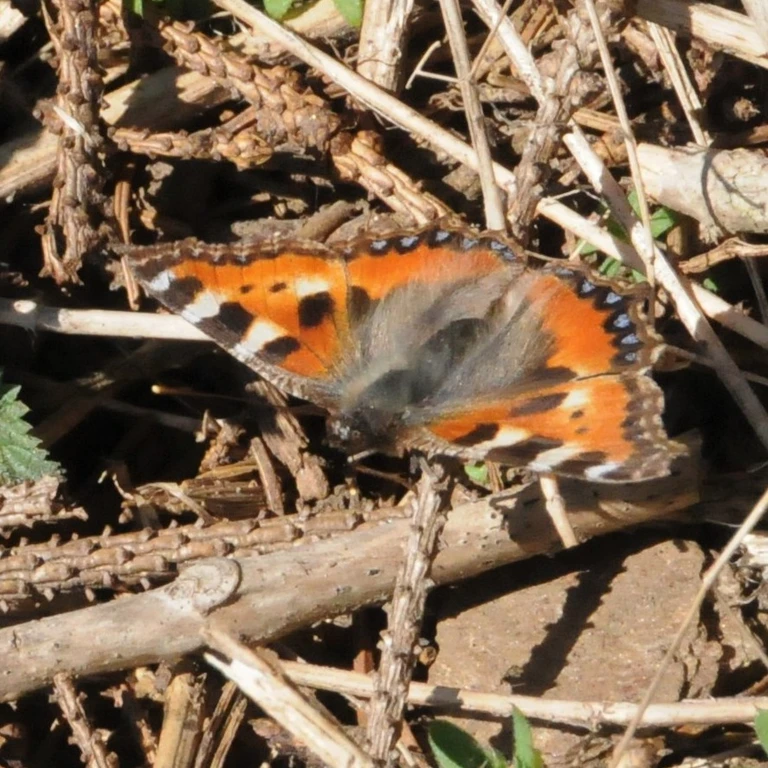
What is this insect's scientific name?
Aglais urticae
